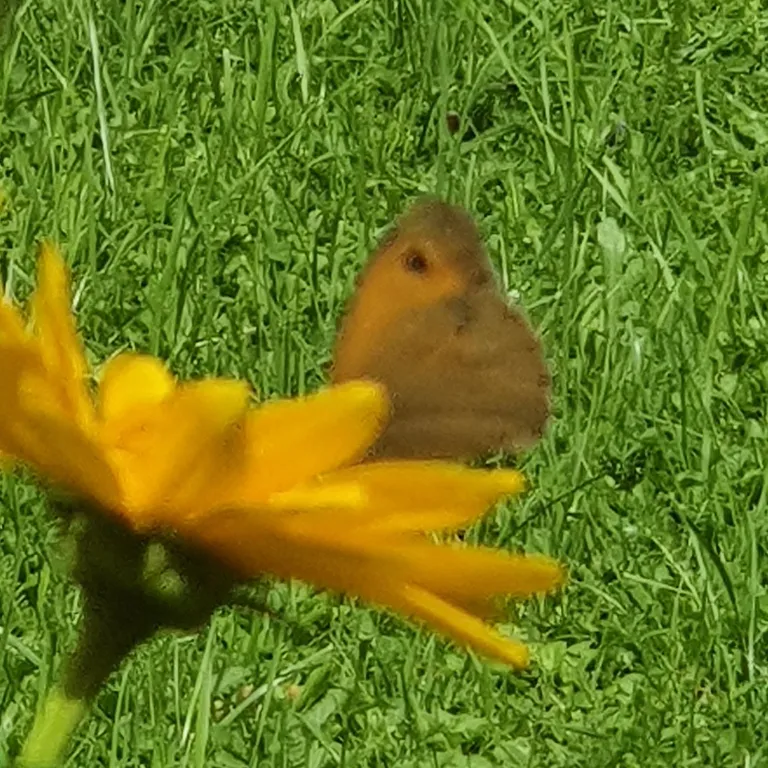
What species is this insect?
Maniola jurtina
